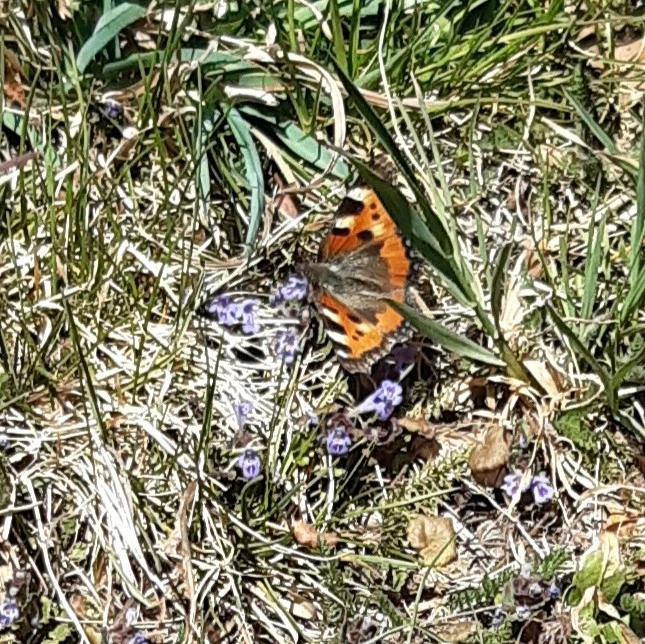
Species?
Aglais urticae
